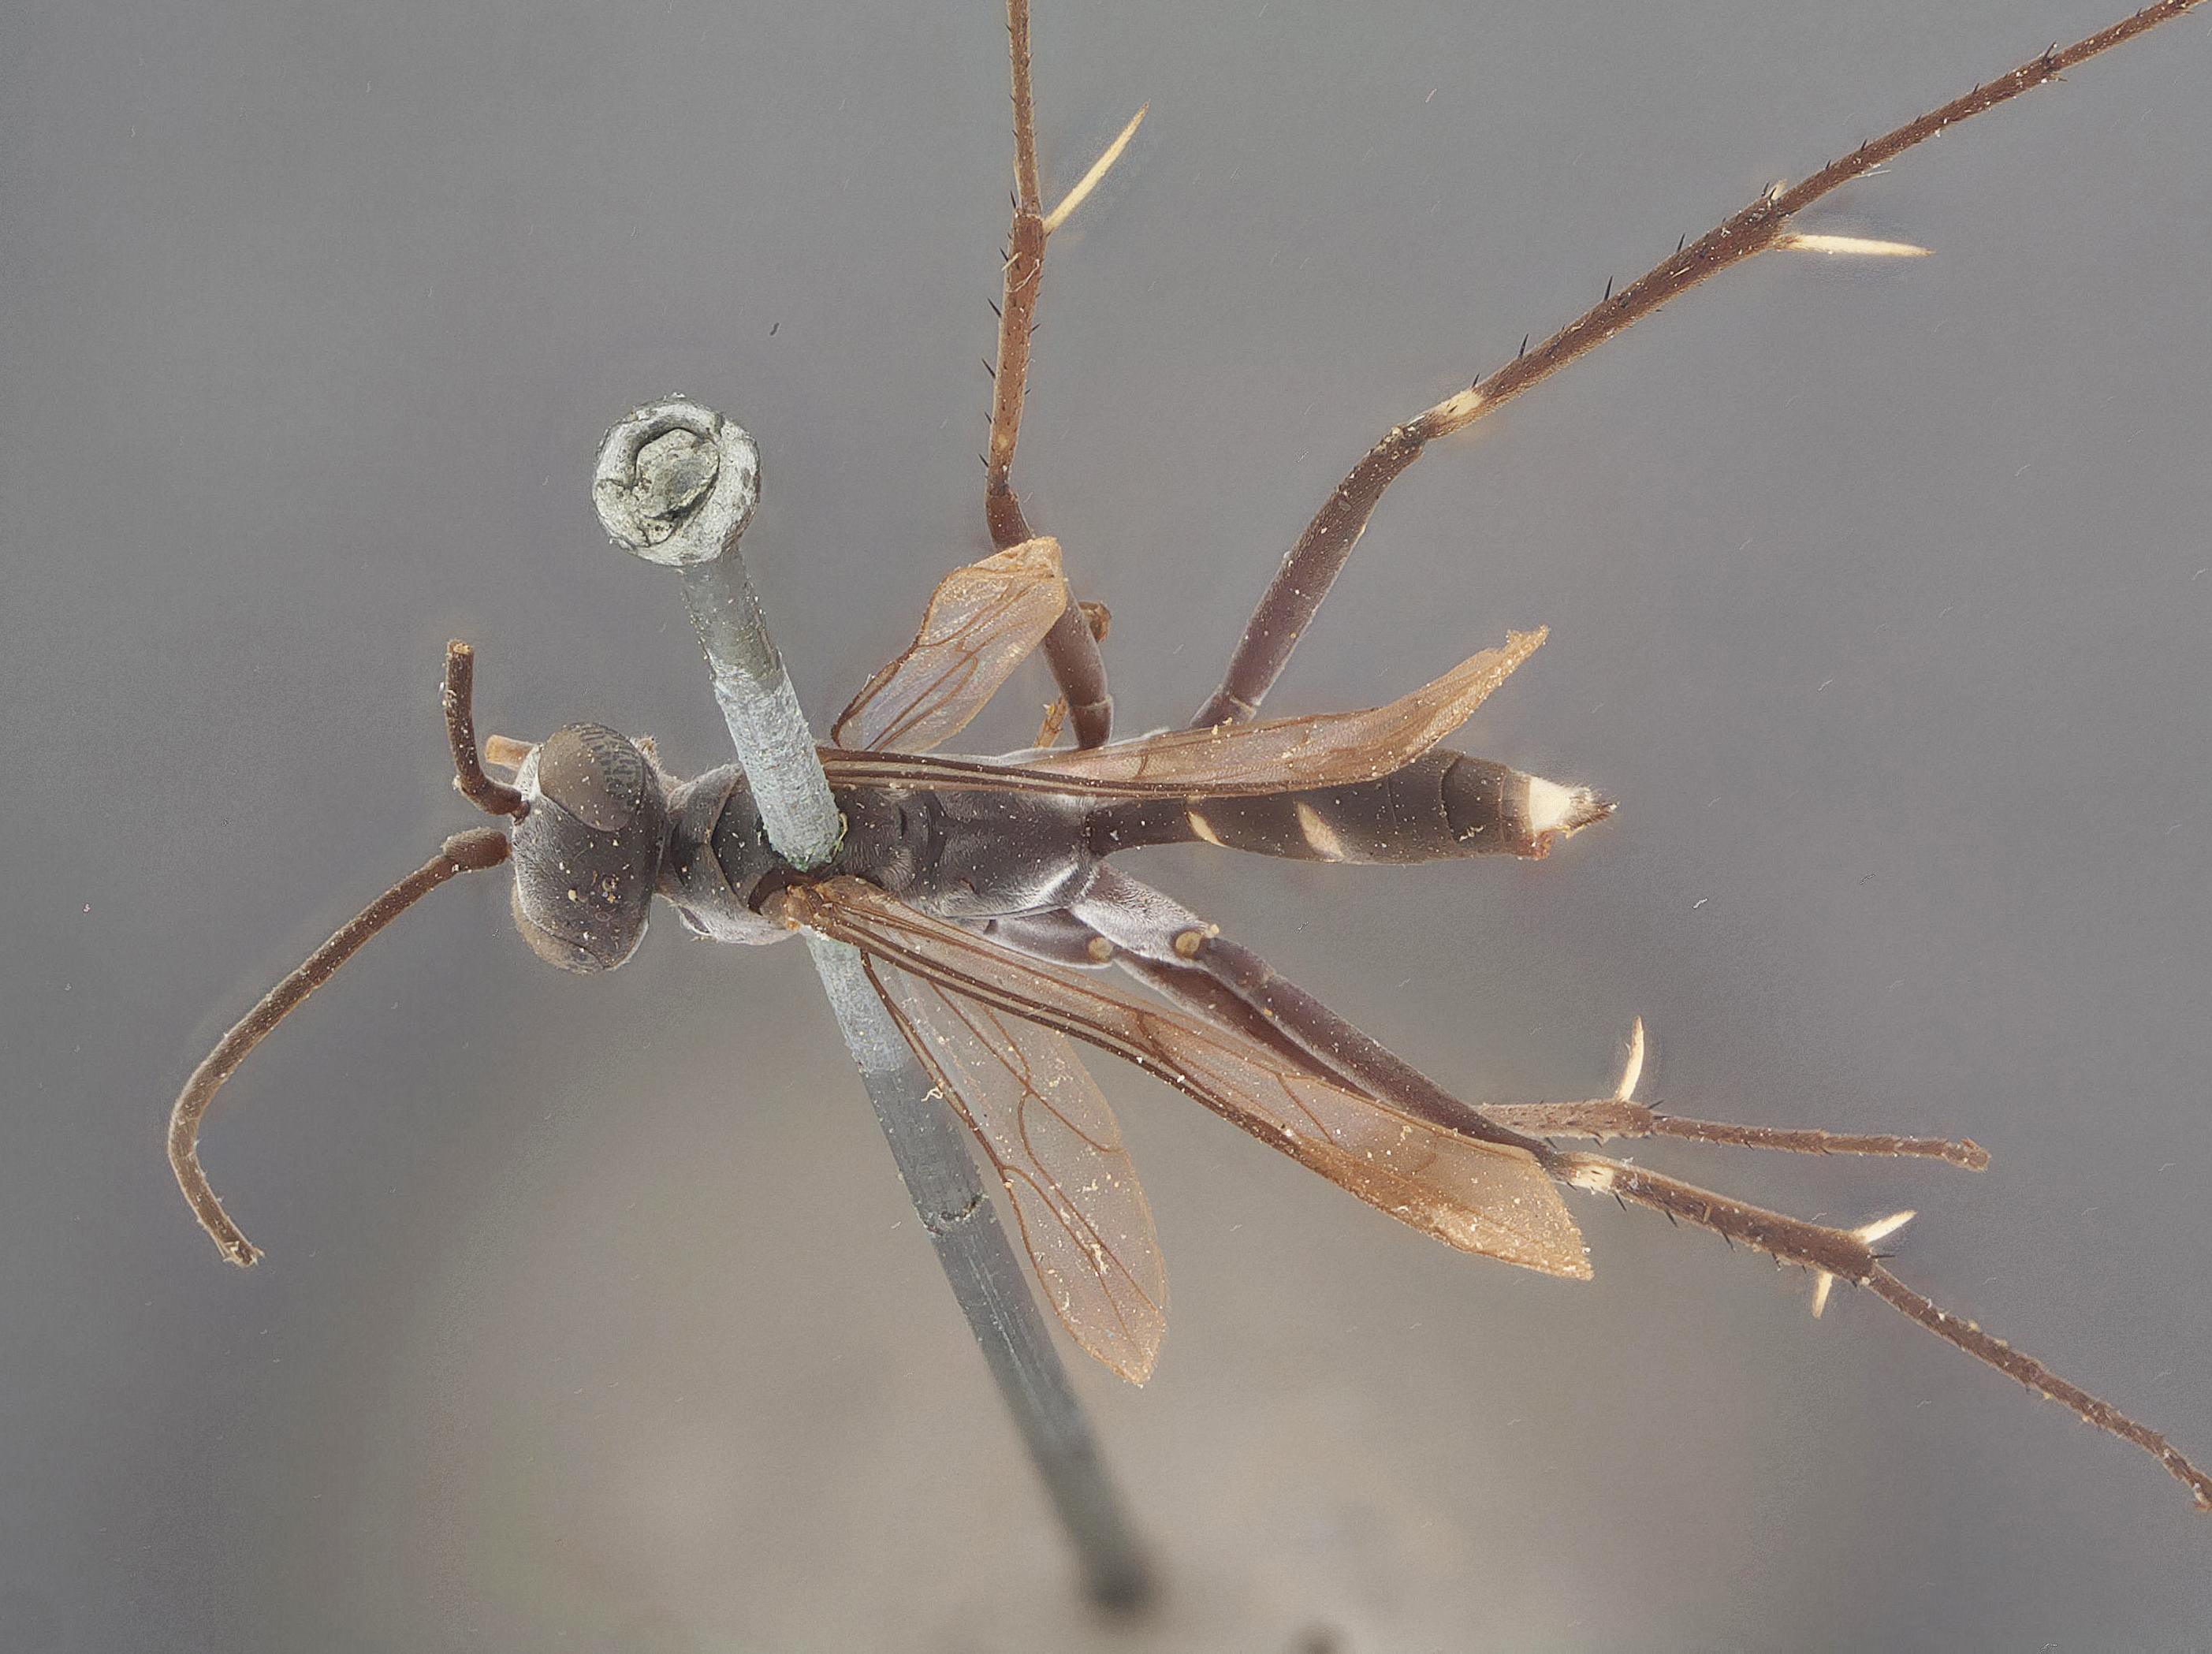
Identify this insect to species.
Agenia compressa
